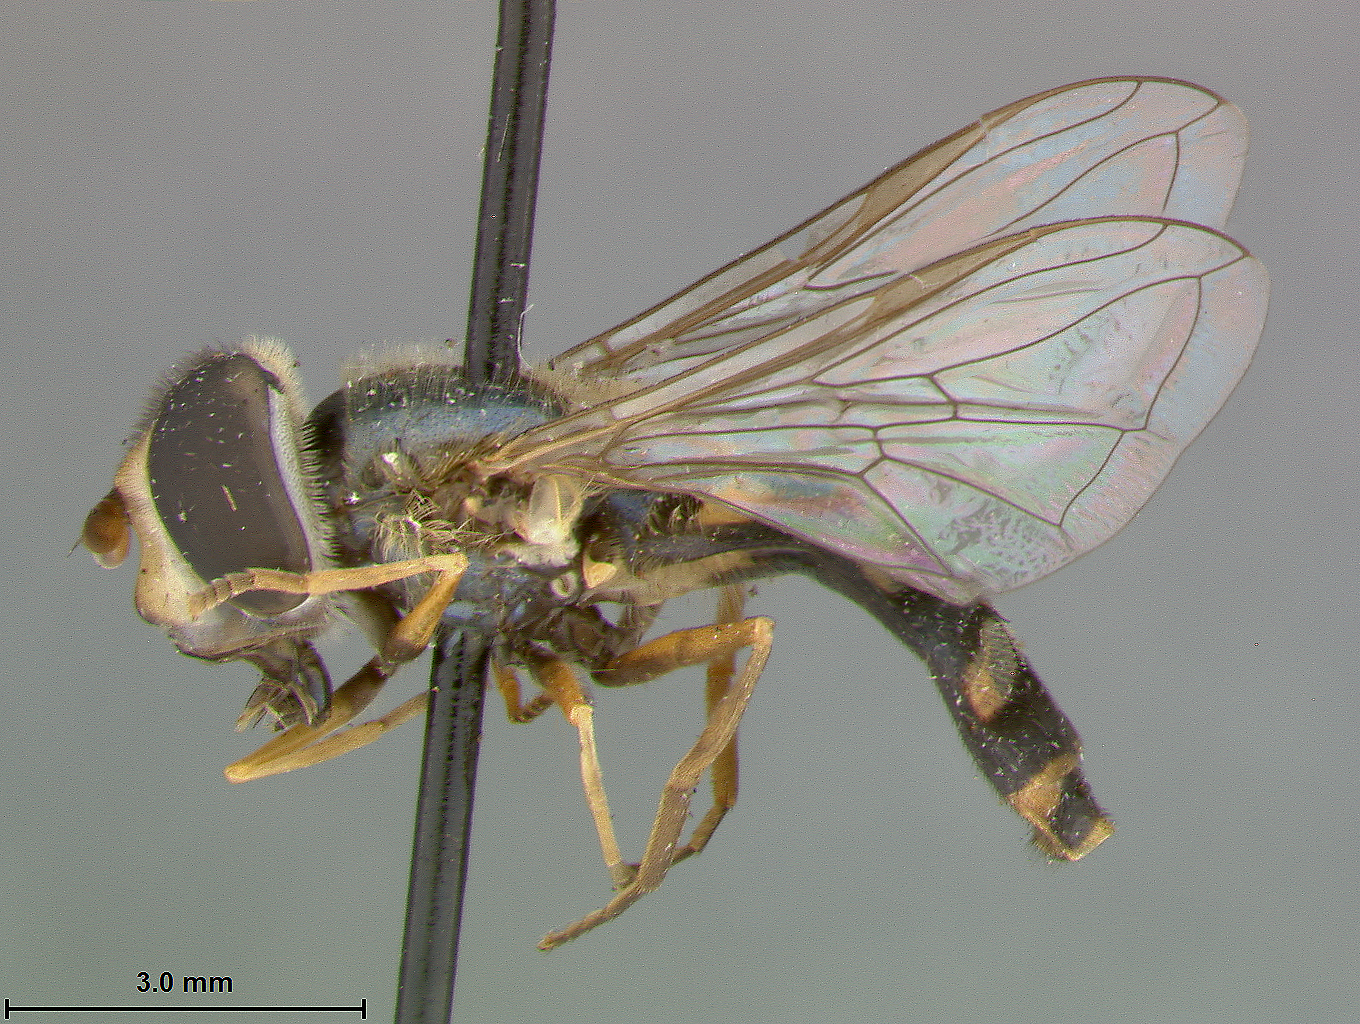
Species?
Metasyrphus depressus
